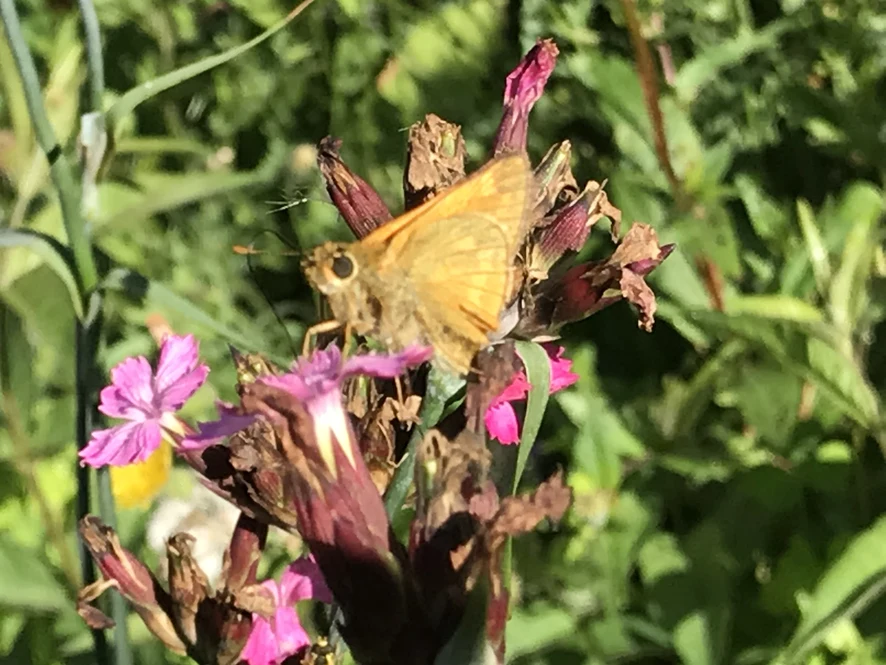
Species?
Ochlodes sylvanus (also Ochlodes venata)
